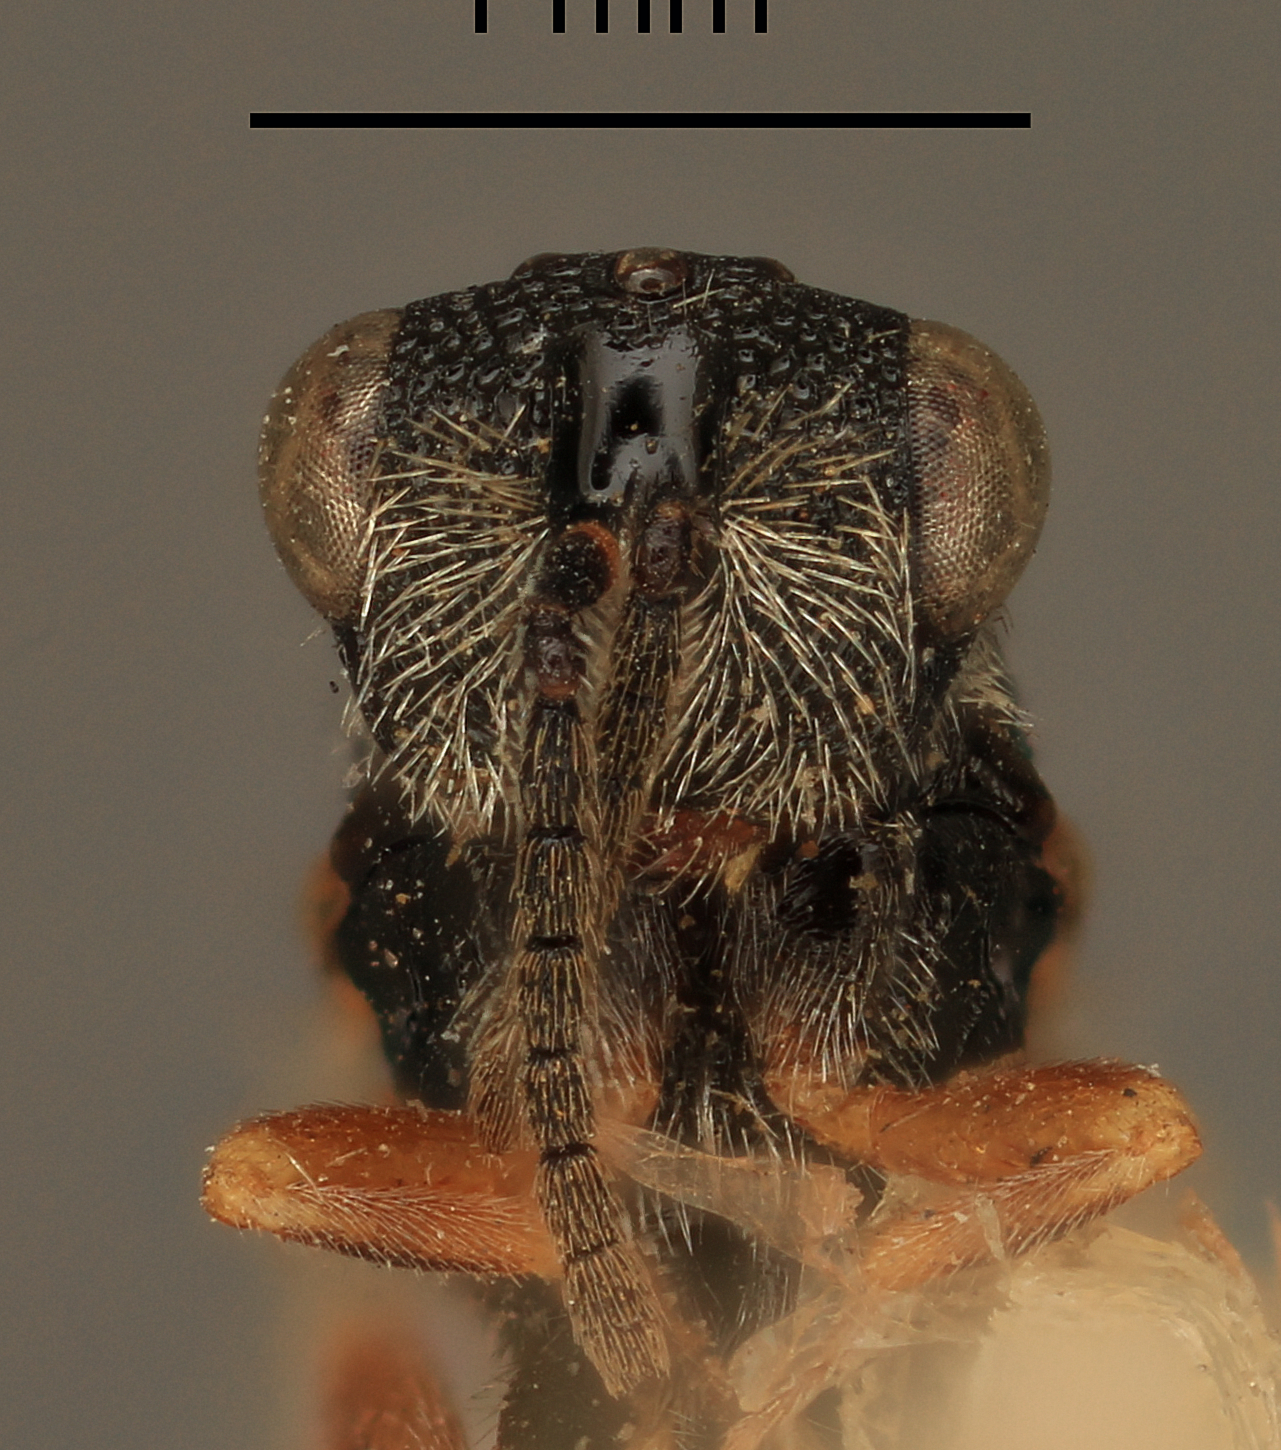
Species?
Eurytoma tenuis
